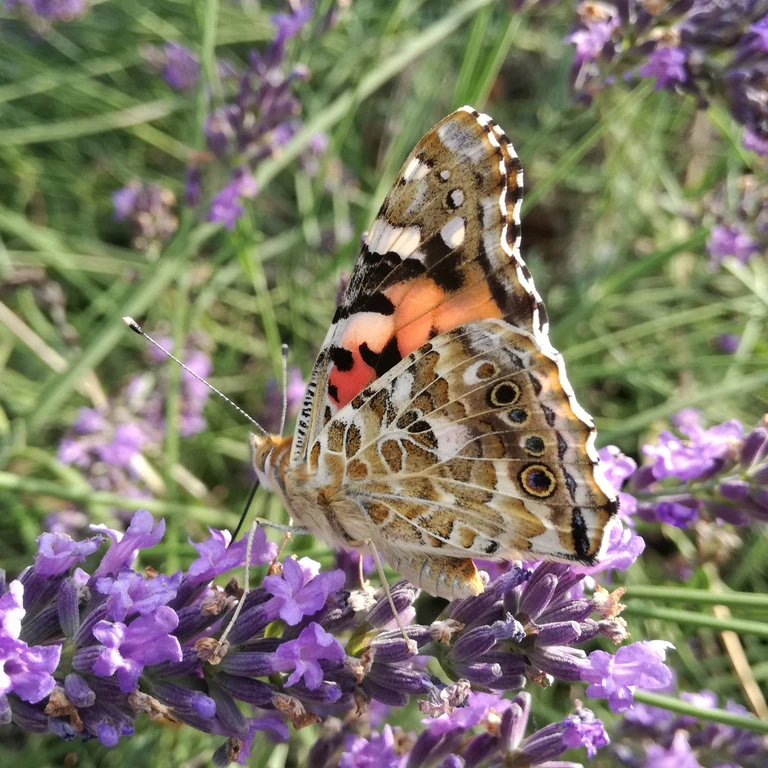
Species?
Vanessa cardui
